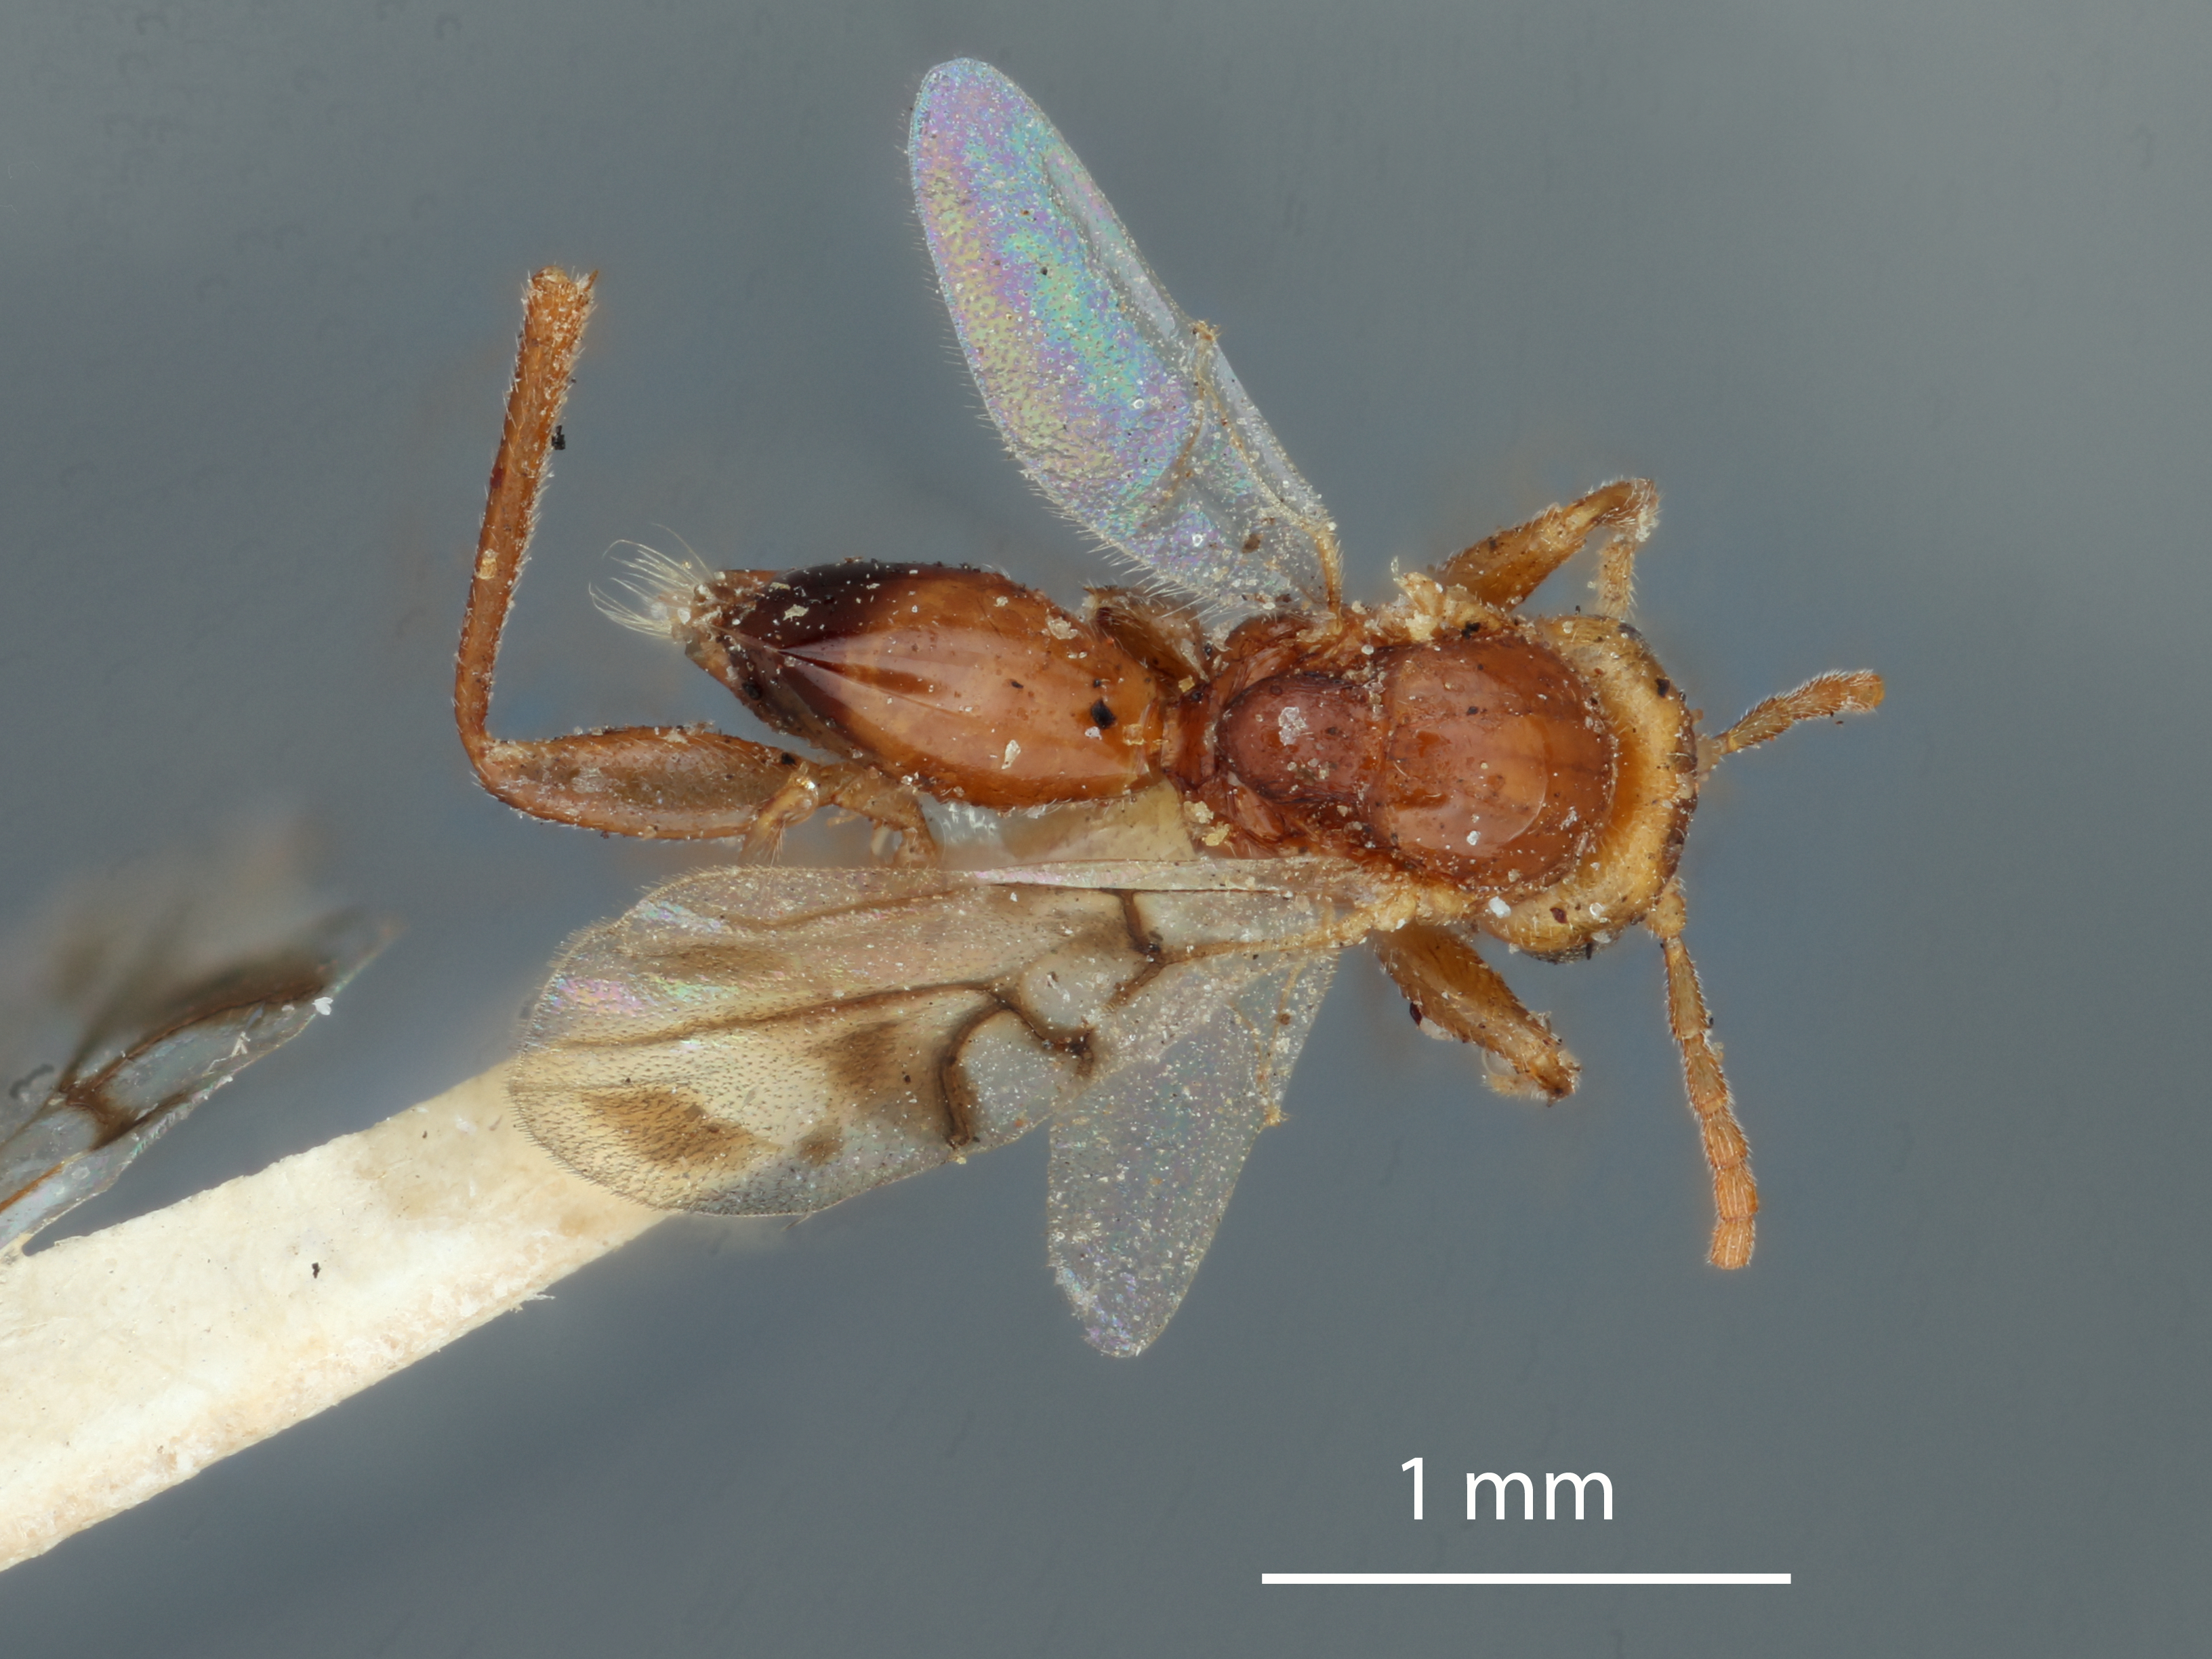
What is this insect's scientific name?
Dryophanta pulchripennis
